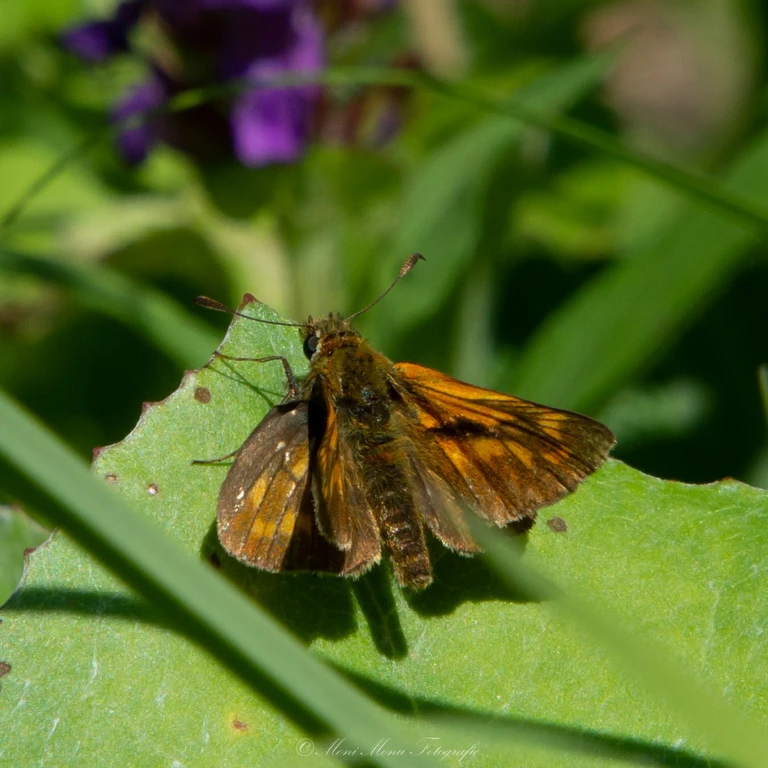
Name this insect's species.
Ochlodes sylvanus (also Ochlodes venata)
